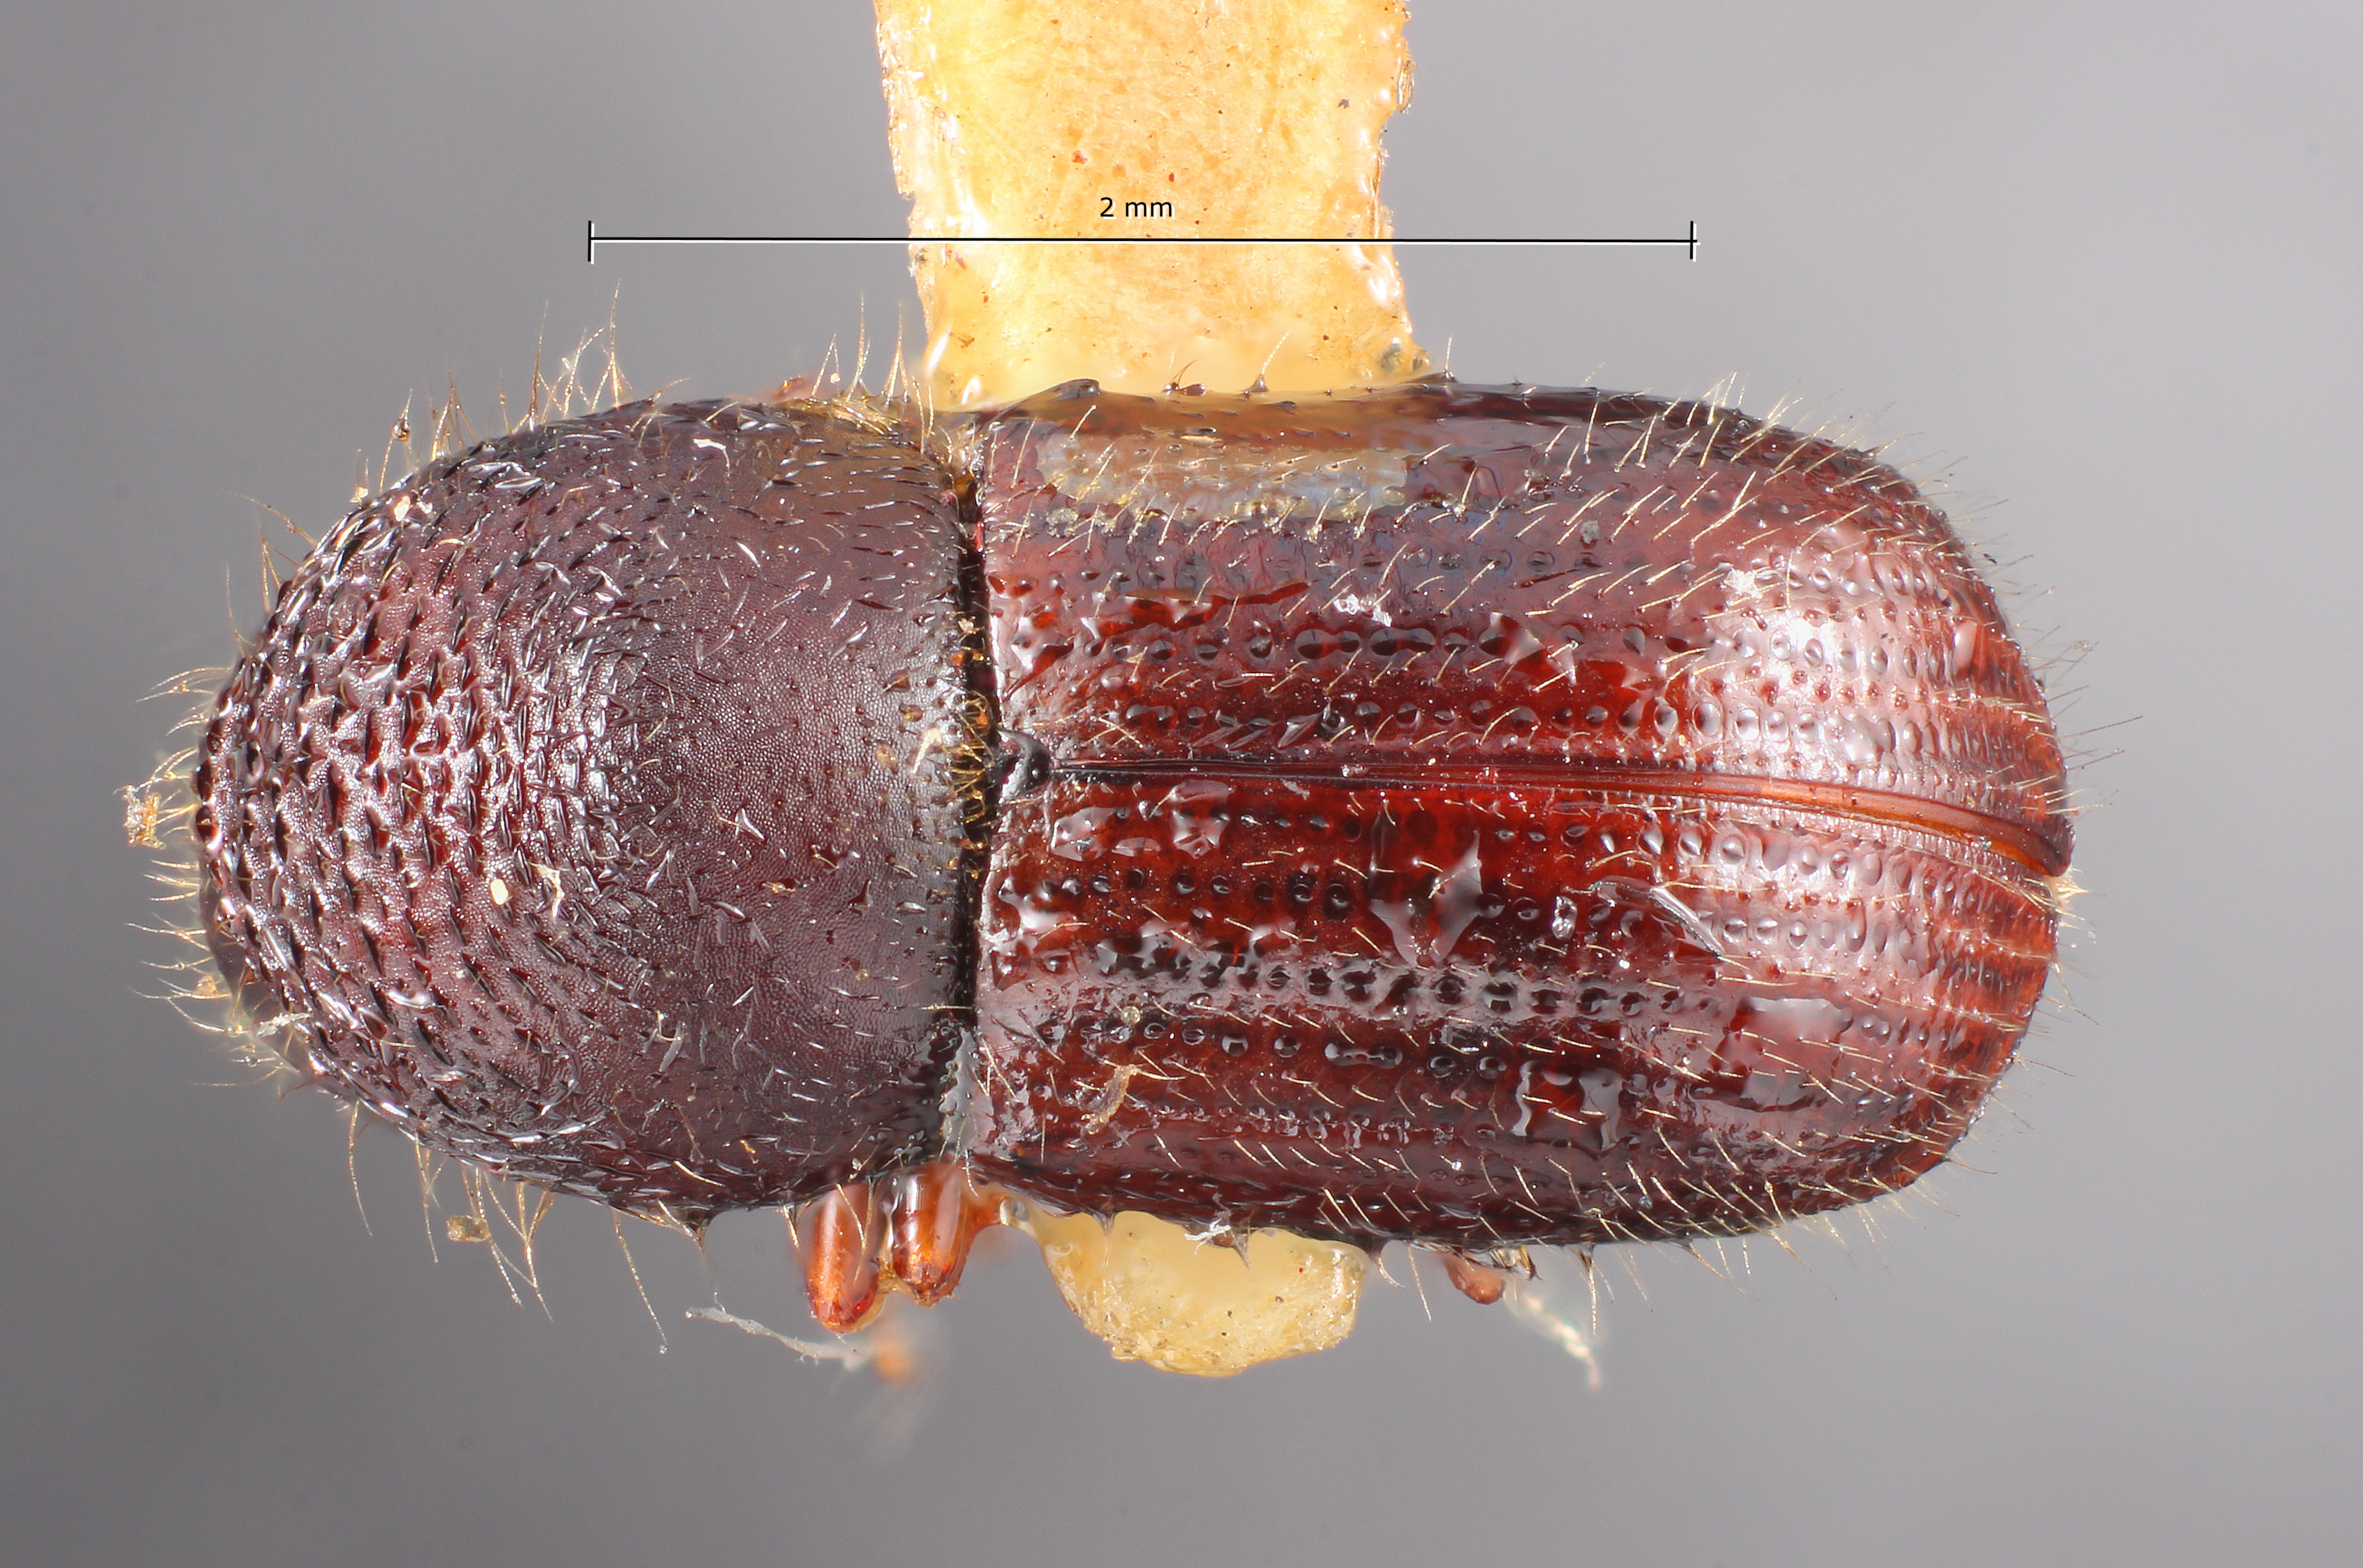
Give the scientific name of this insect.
Anisandrus swainei
